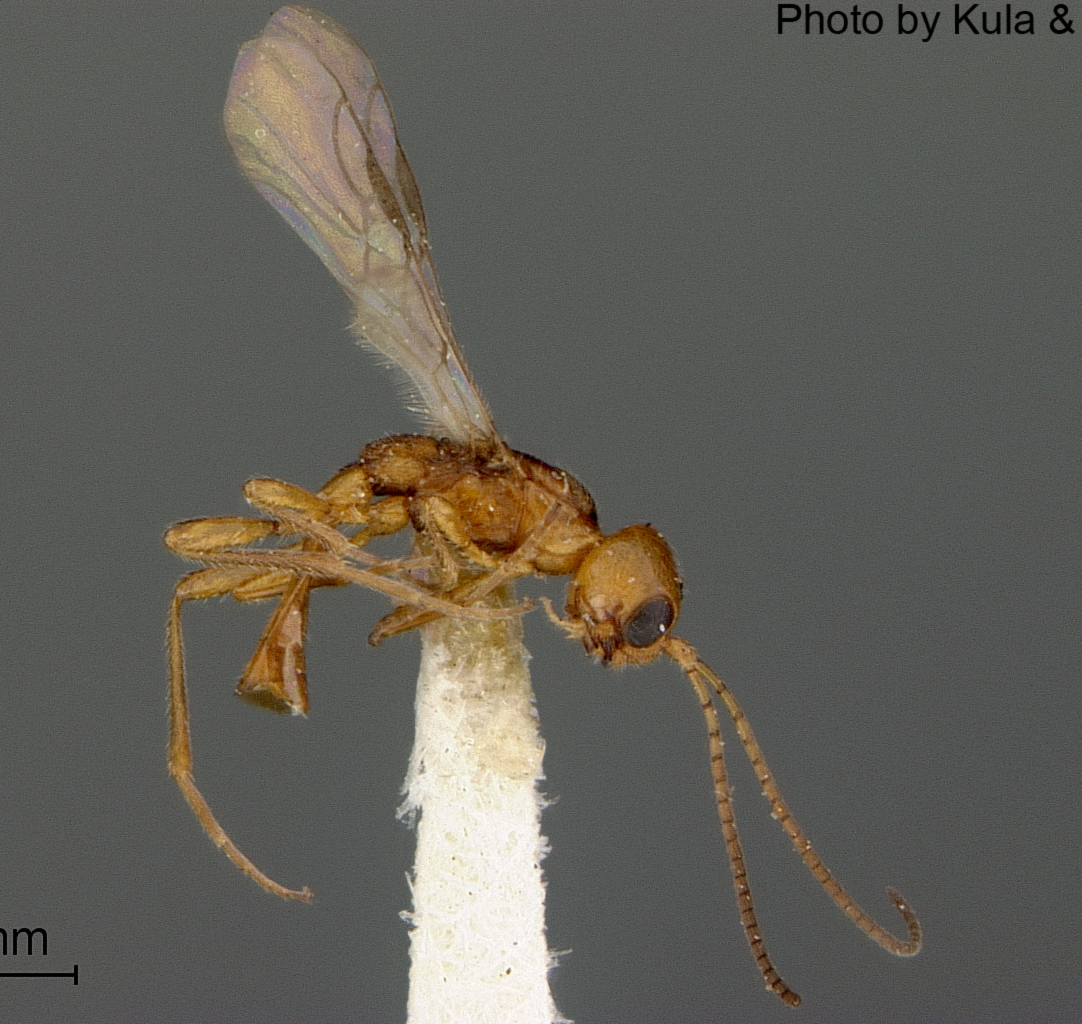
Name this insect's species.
Coelinidea ferruginea
